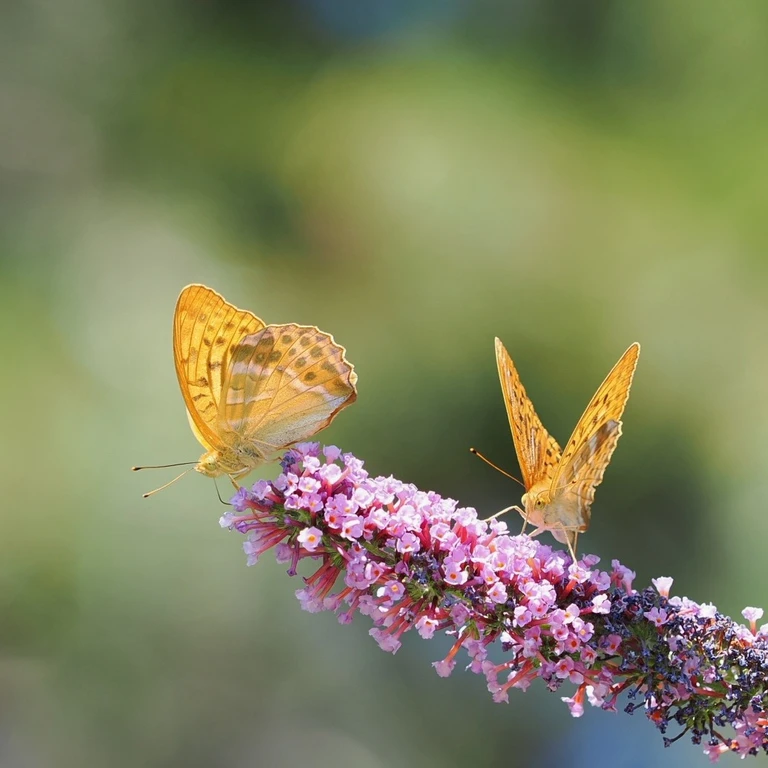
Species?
Argynnis paphia
